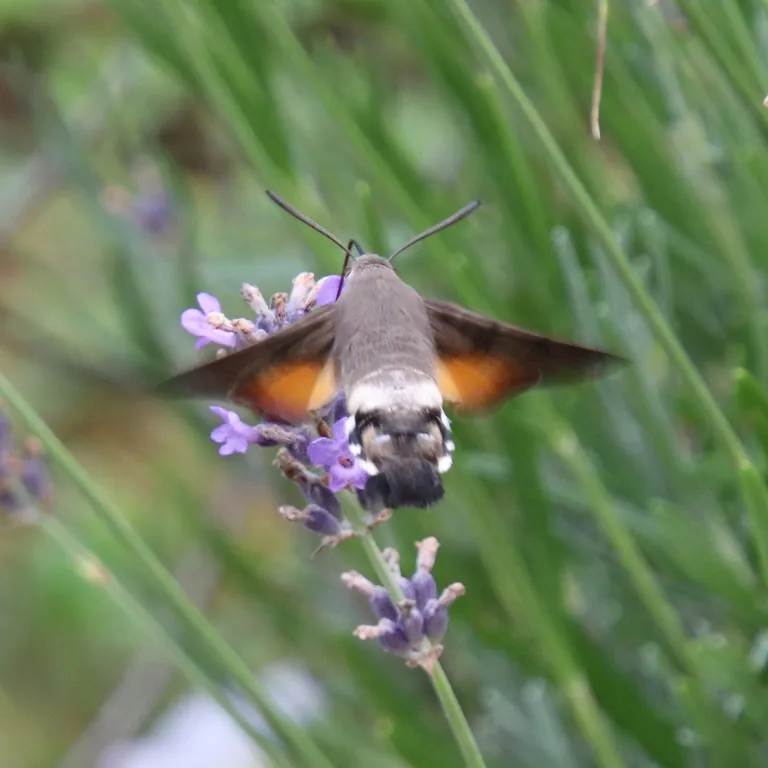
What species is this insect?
Macroglossum stellatarum
